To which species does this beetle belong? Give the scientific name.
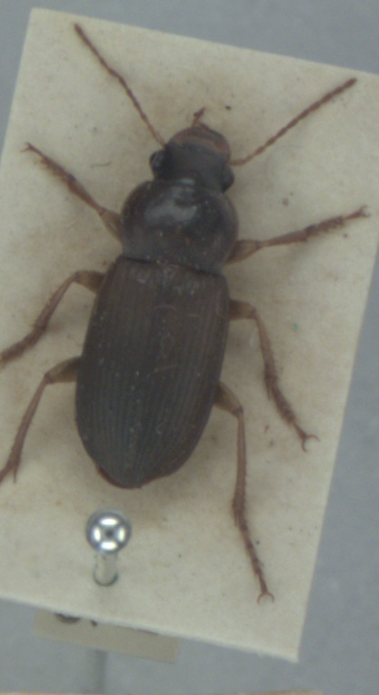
Harpalus rufipes
